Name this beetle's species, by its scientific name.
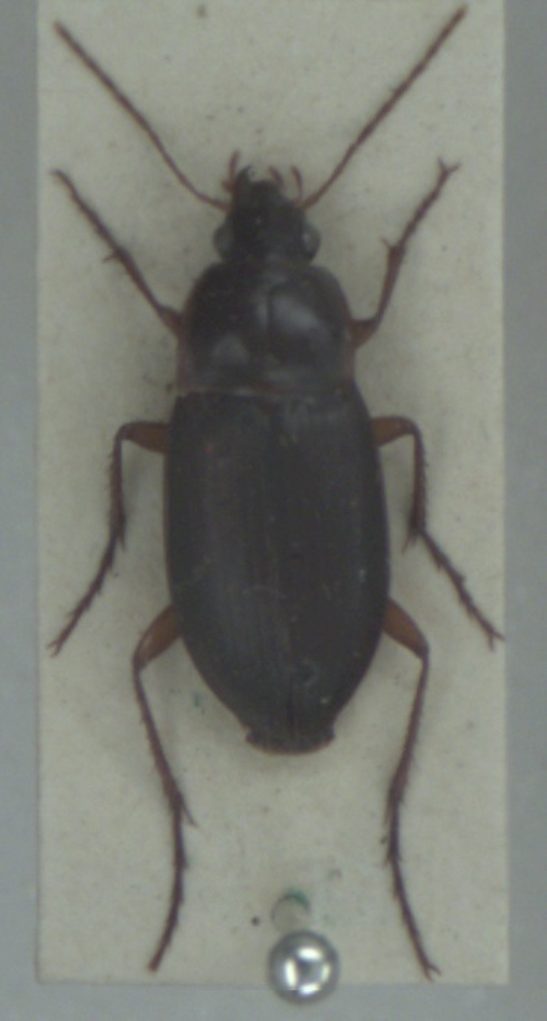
Calathus ambiguus
